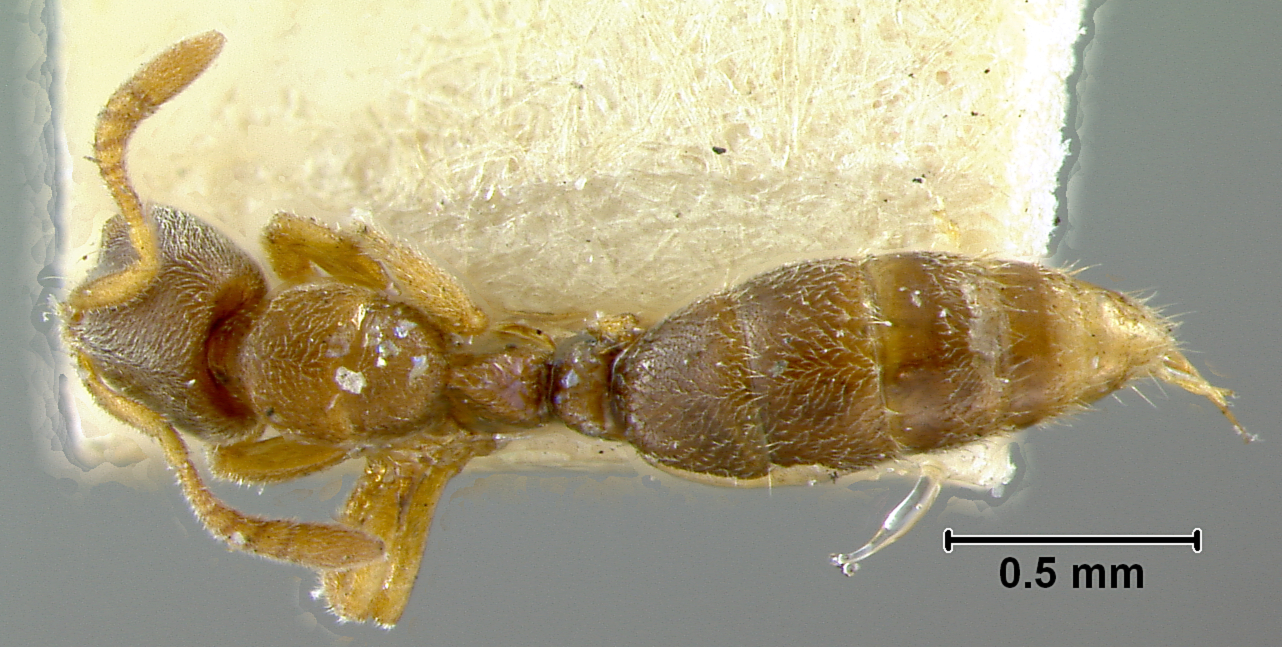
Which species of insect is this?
Cryptopone mayri
